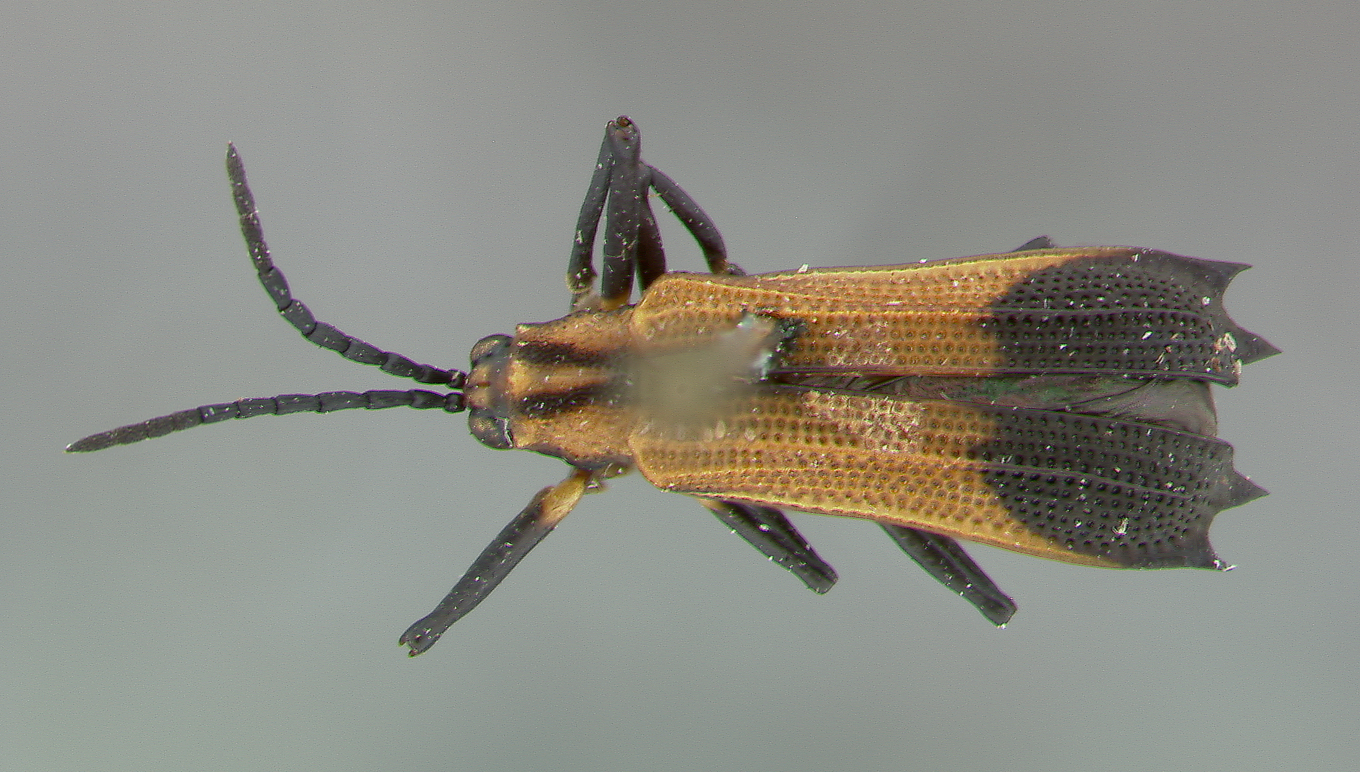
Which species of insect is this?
Sceloenopla nevermanni
